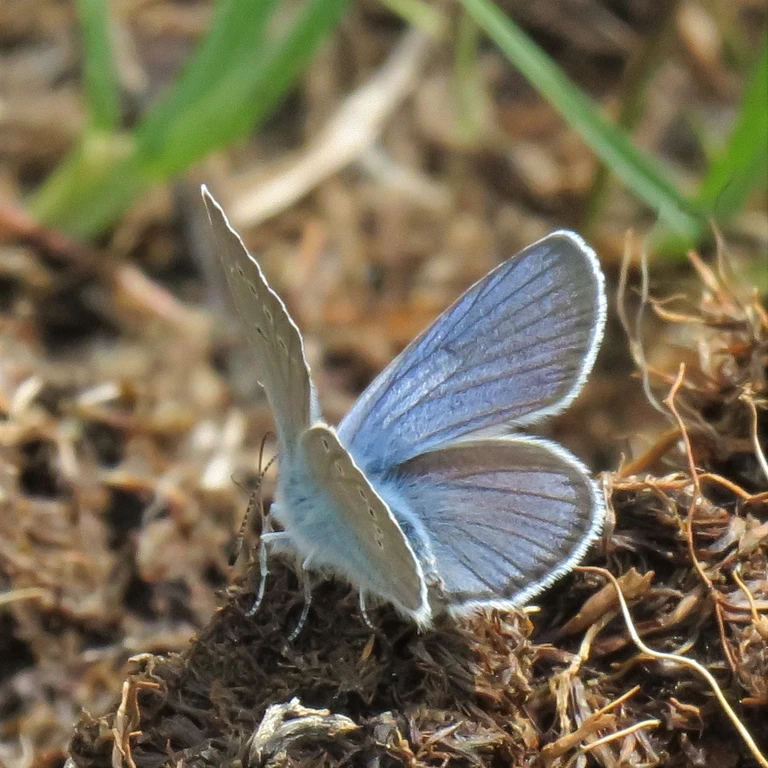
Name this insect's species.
Cyaniris semiargus
